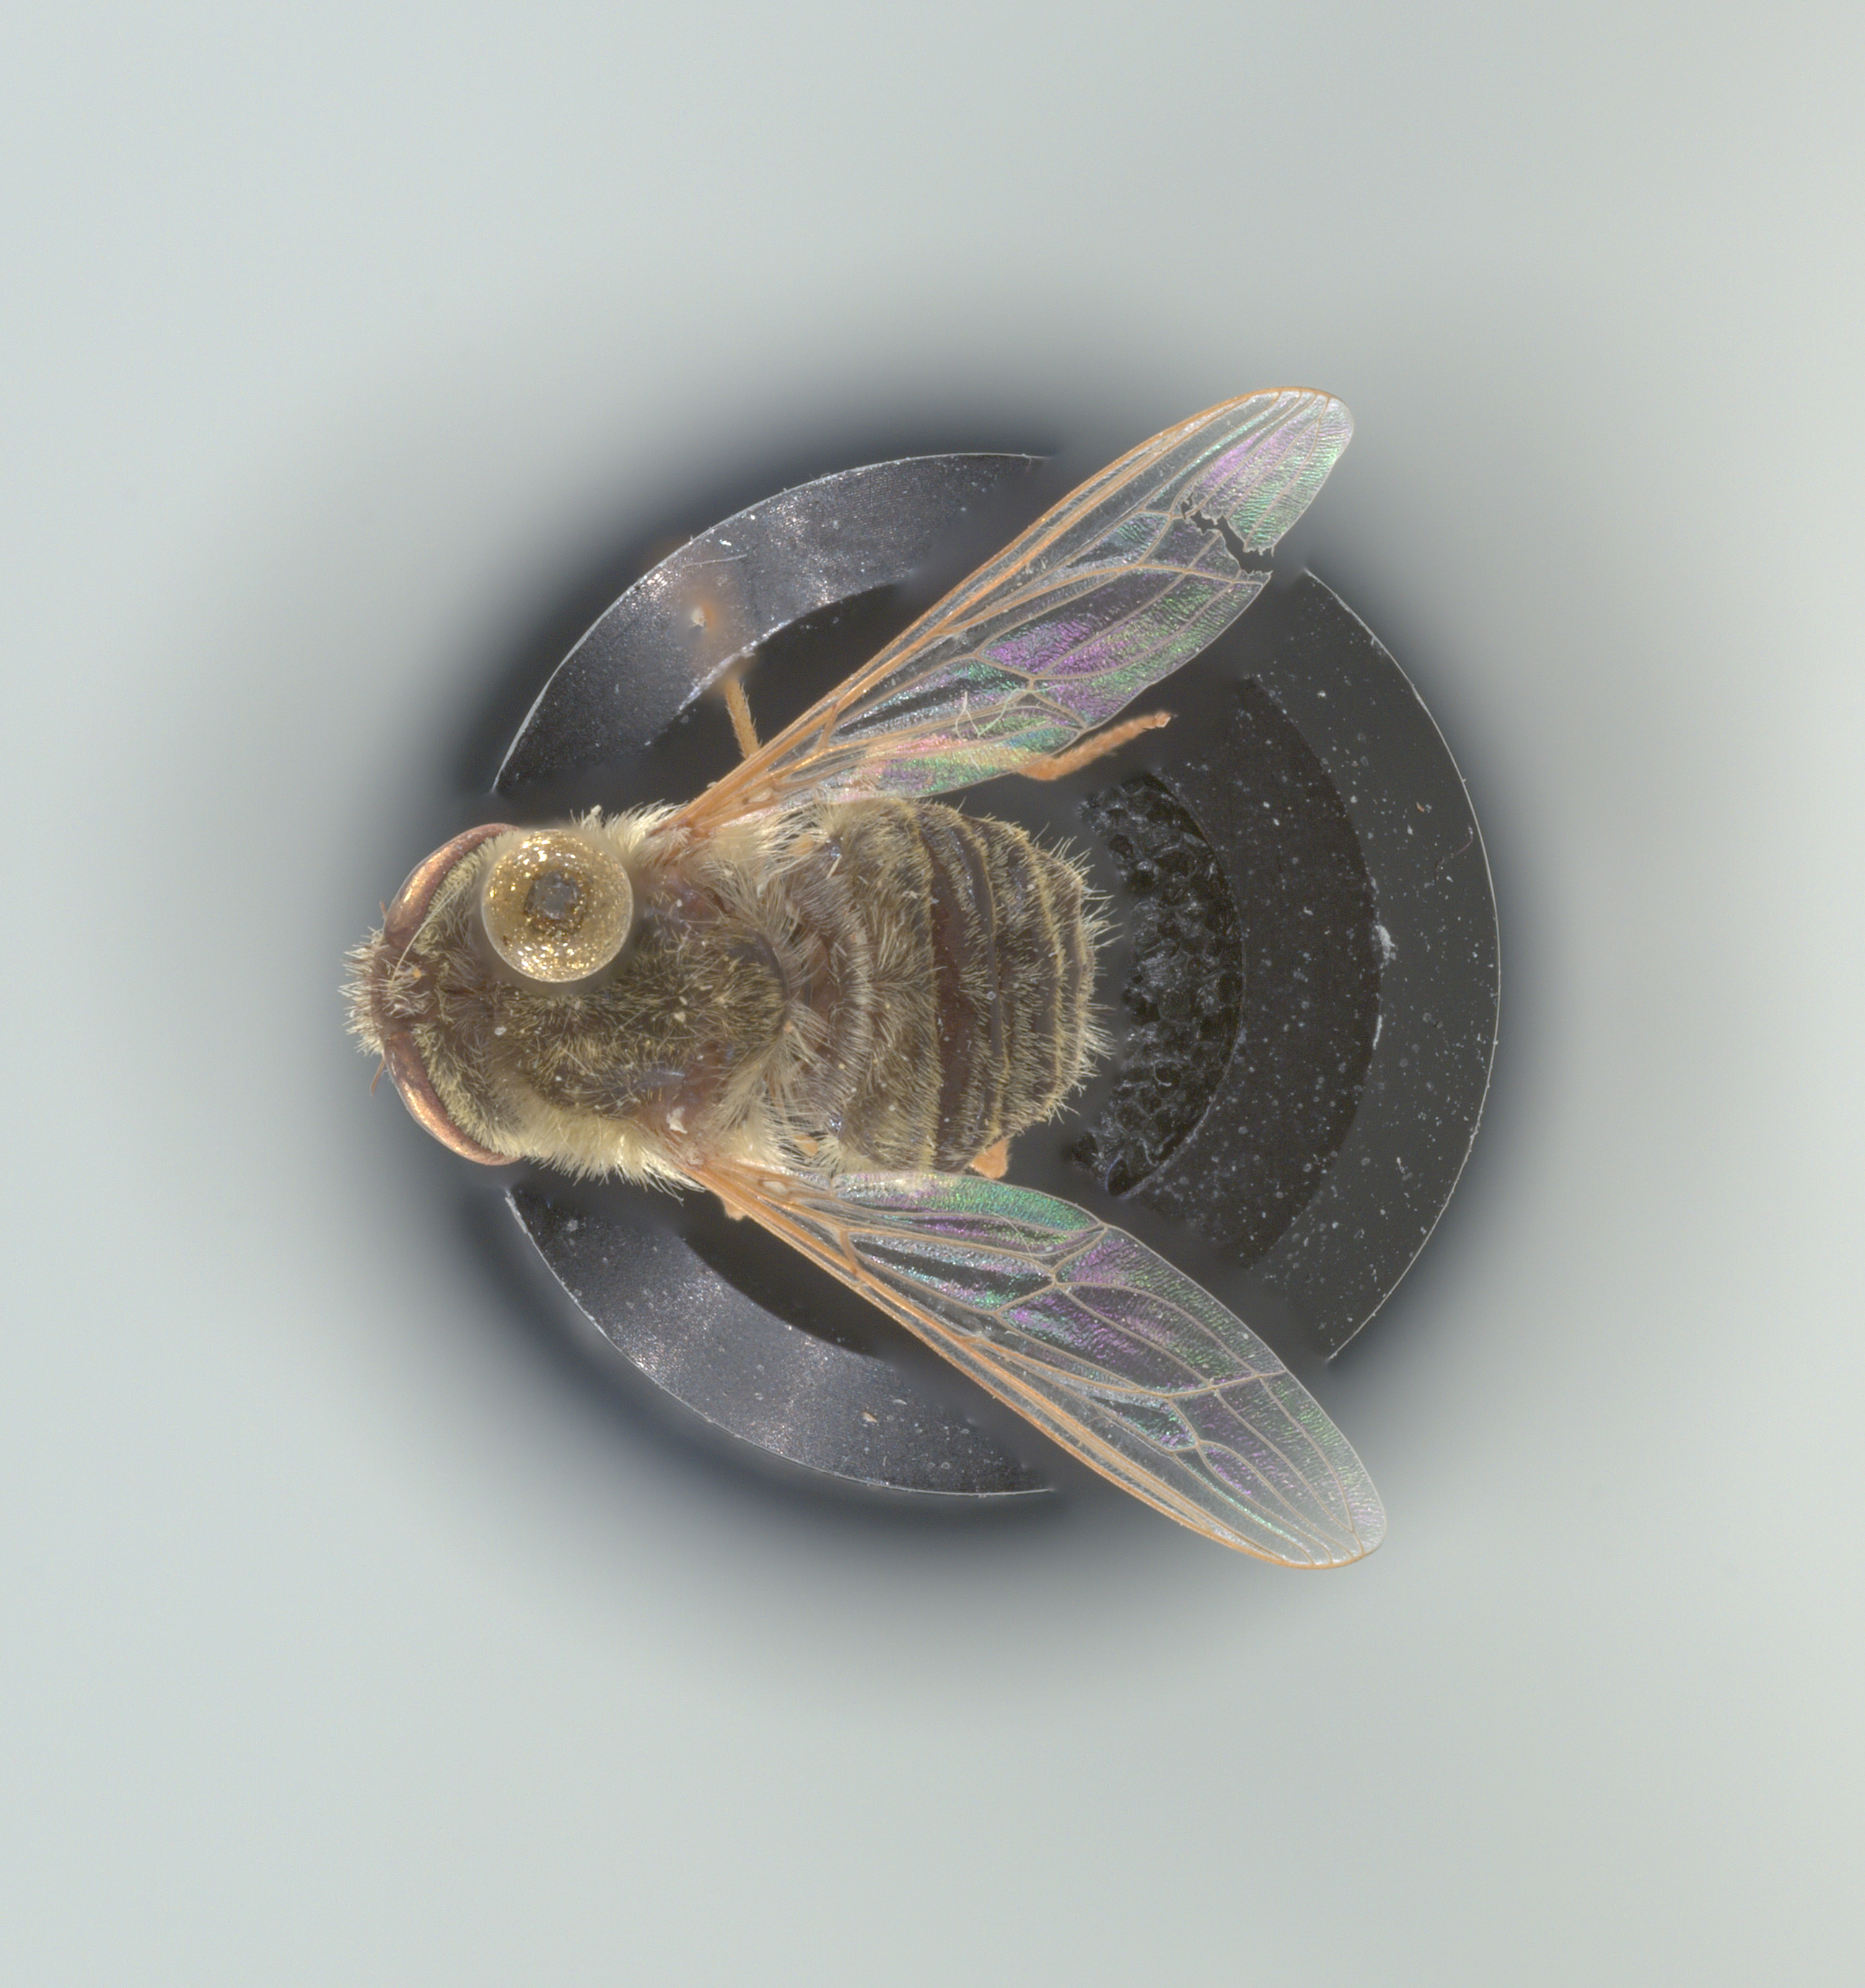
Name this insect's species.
Neorhynchocephalus sackenii
